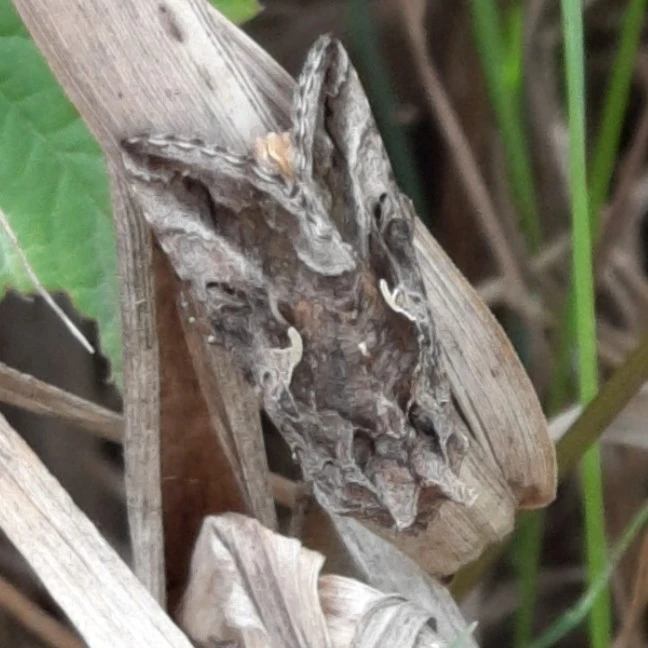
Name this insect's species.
Autographa gamma
